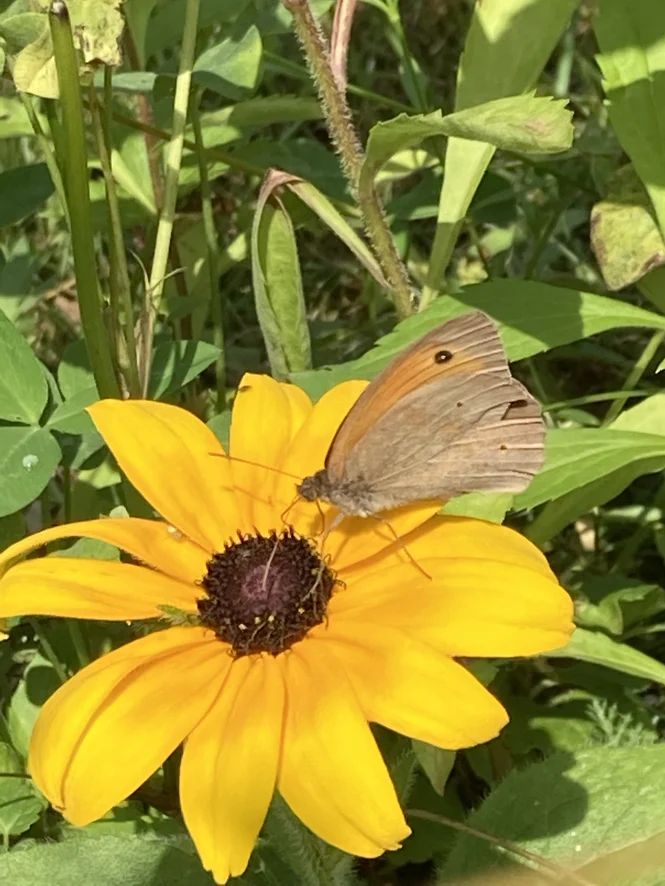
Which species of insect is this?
Maniola jurtina
